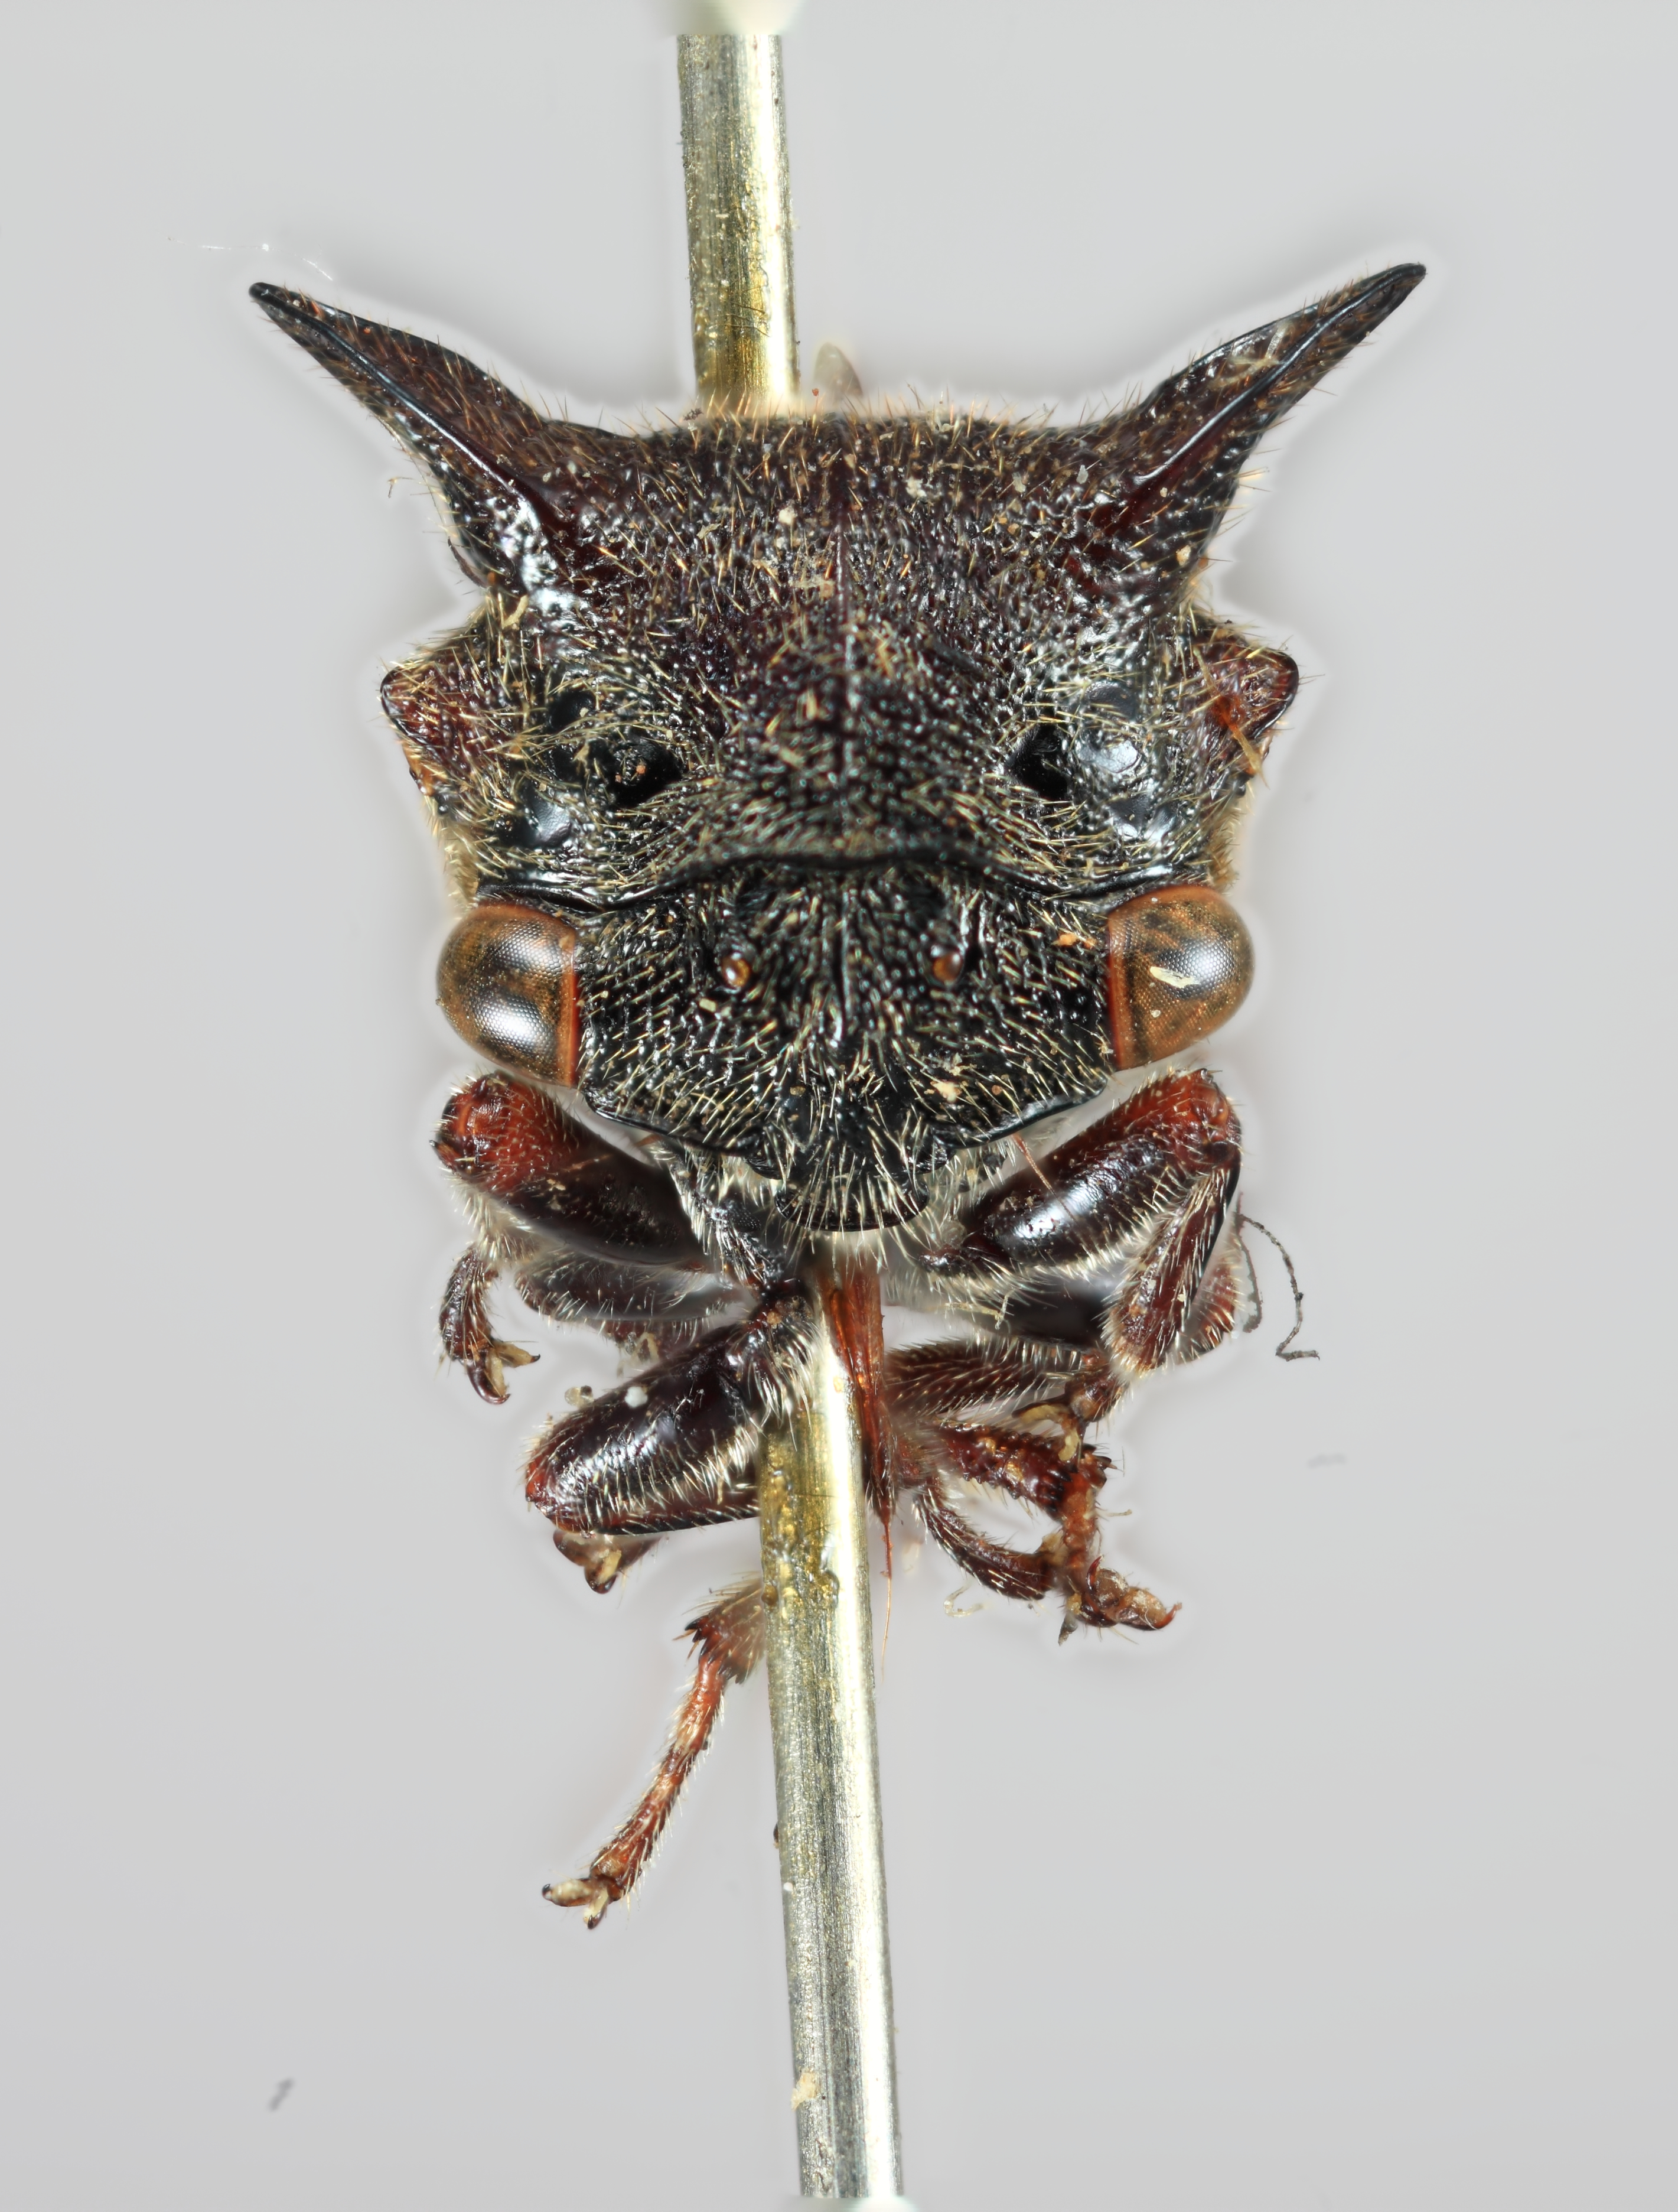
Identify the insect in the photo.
Tricentrus robustus
